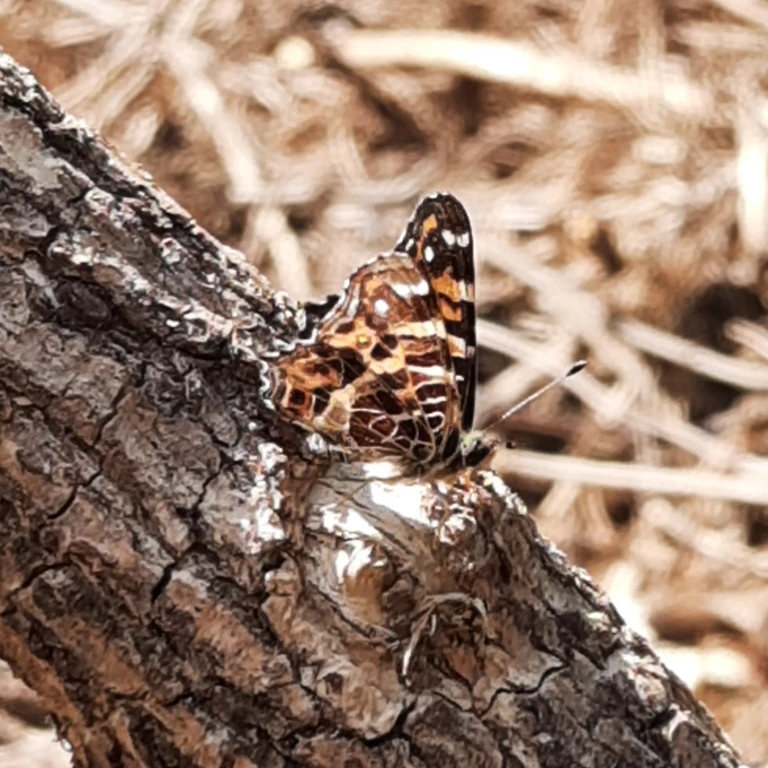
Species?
Araschnia levana
